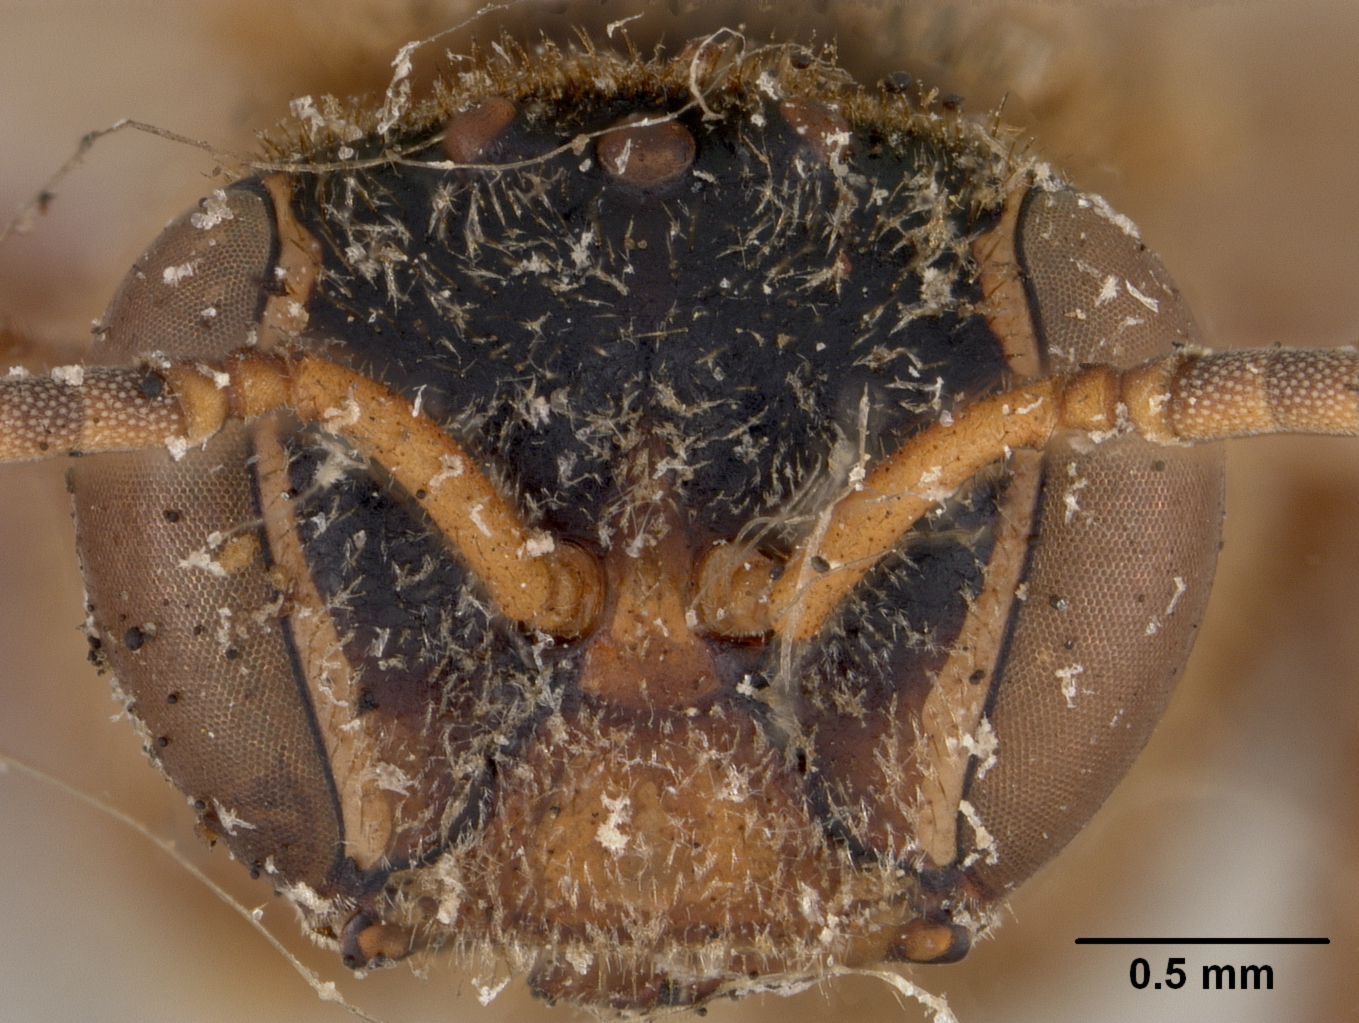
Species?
Trigona meadewaldoi
